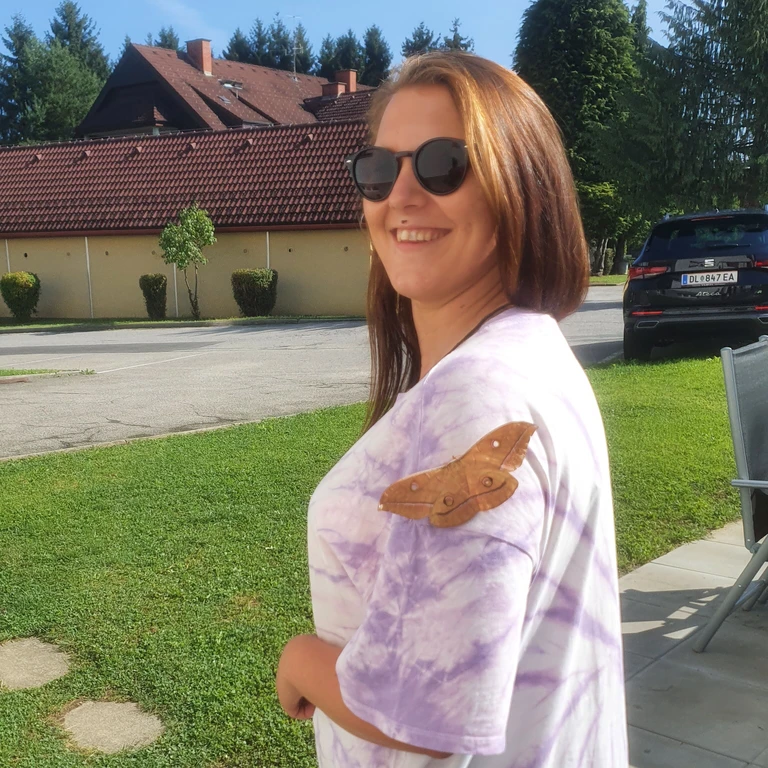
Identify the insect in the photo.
Antheraea yamamai
